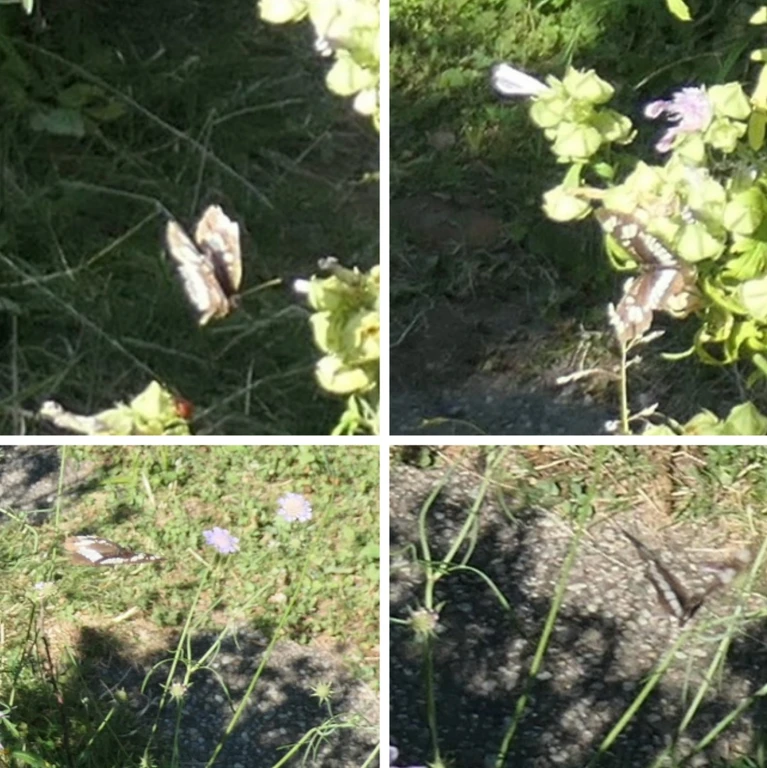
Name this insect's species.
Neptis rivularis
